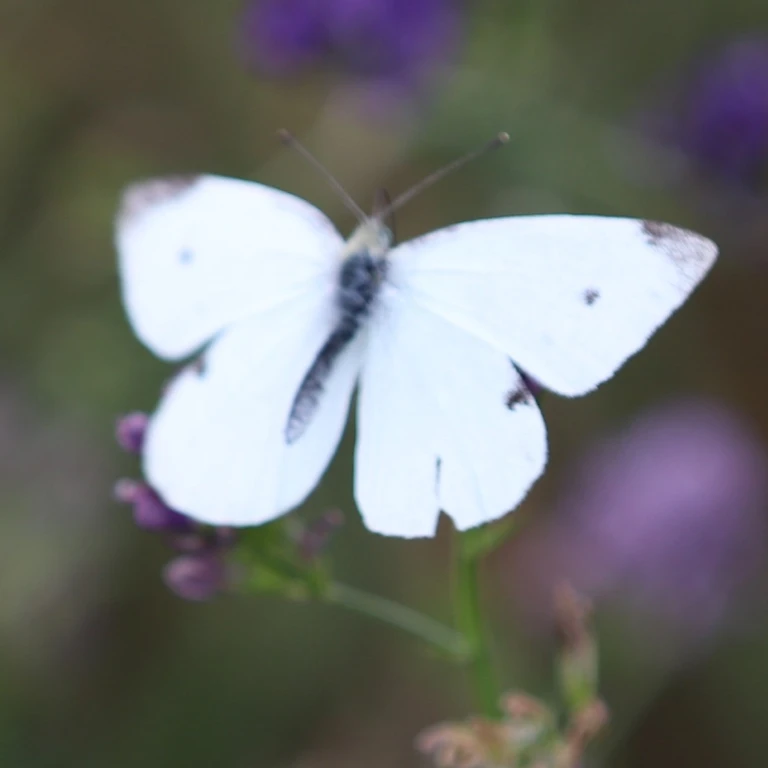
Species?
Pieris rapae
